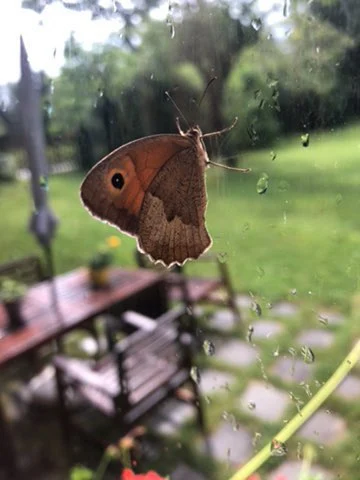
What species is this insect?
Maniola jurtina
